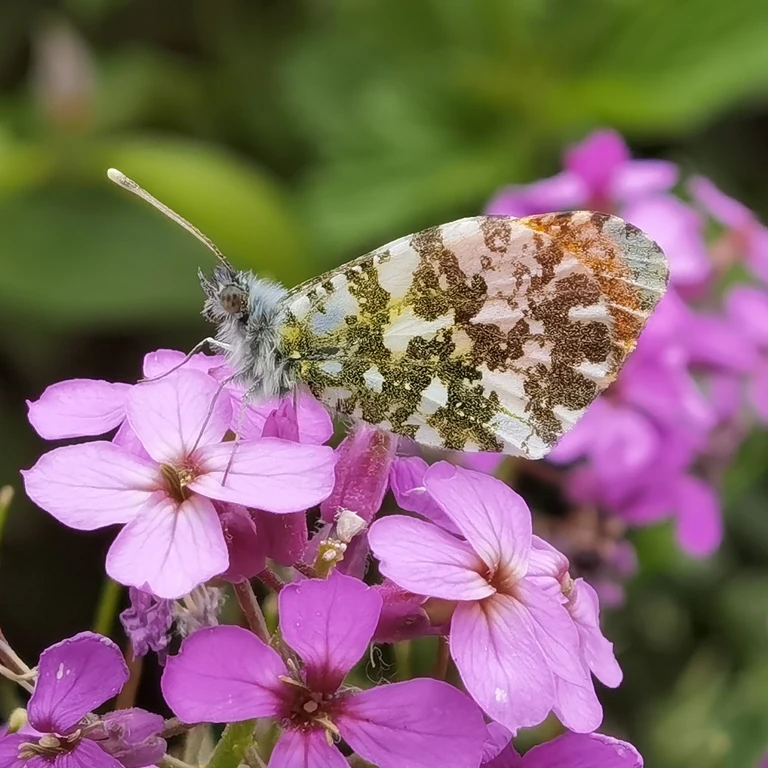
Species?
Anthocharis cardamines
